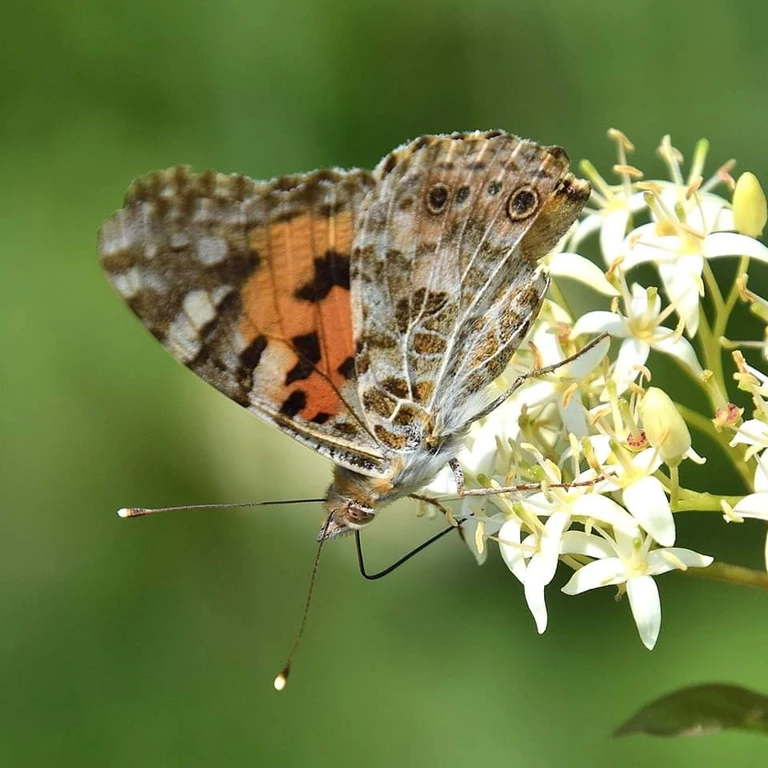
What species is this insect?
Vanessa cardui
